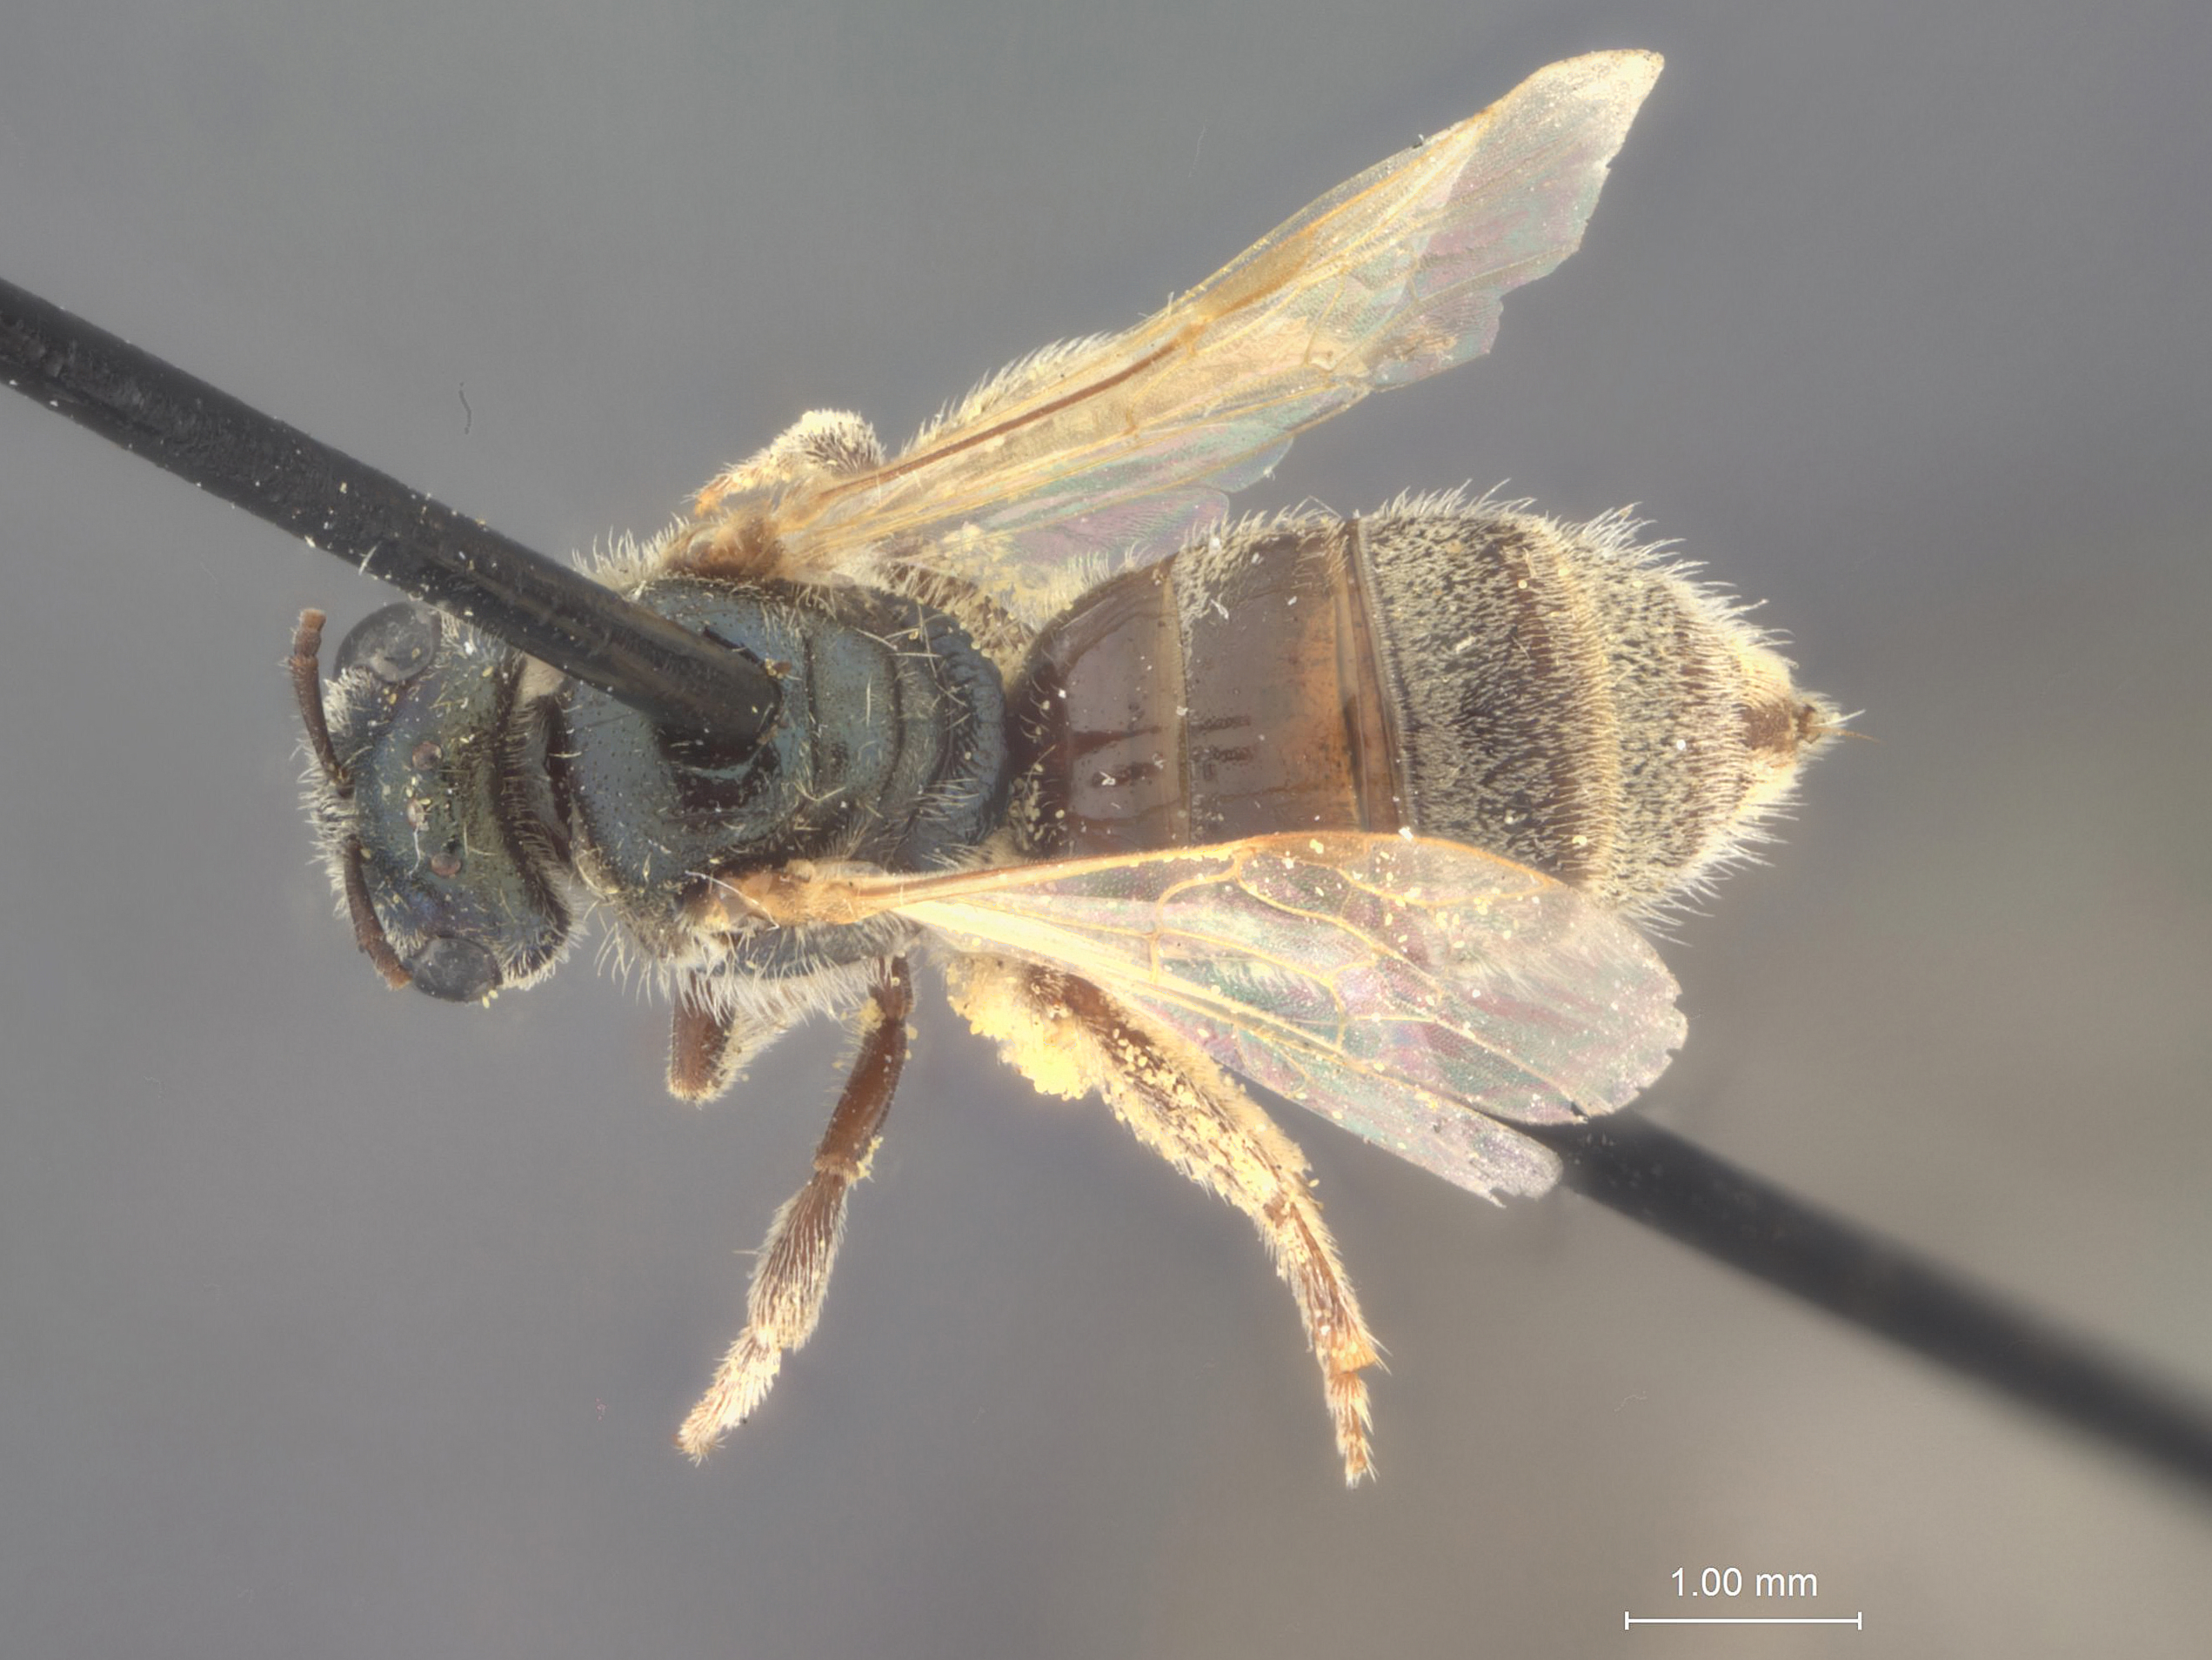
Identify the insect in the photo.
Halictus unicus
